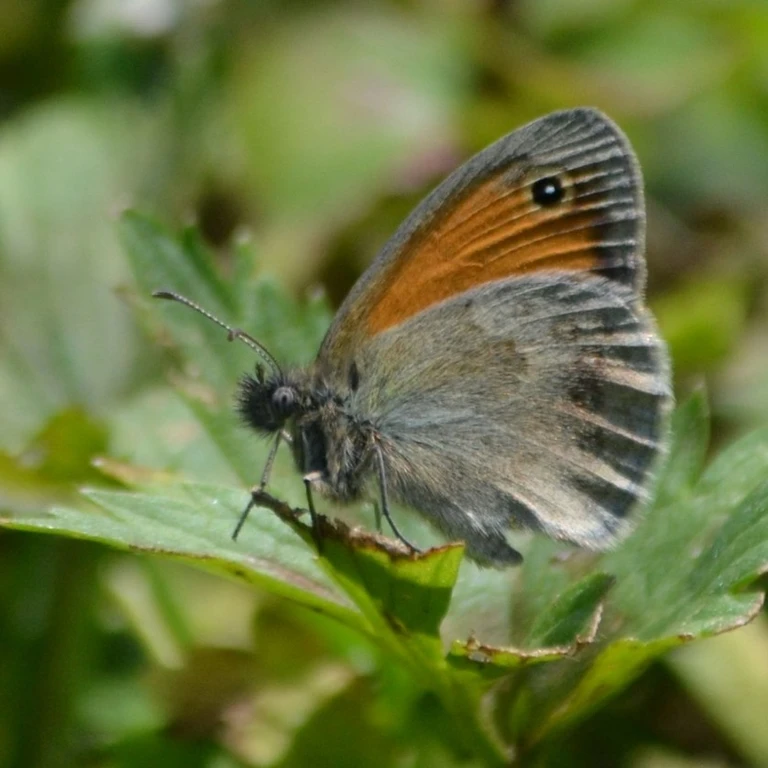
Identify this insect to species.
Coenonympha pamphilus
